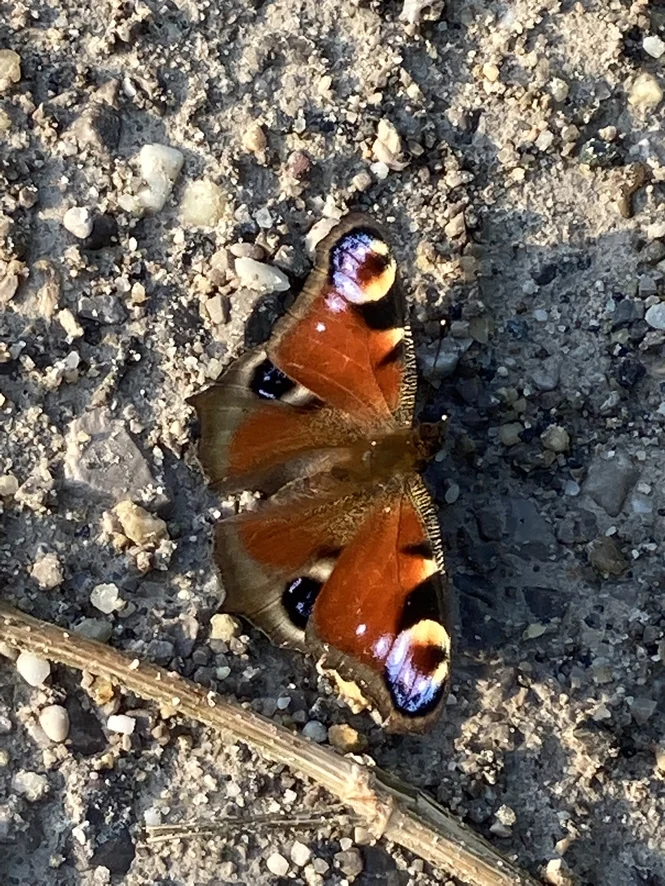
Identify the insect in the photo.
Aglais io
